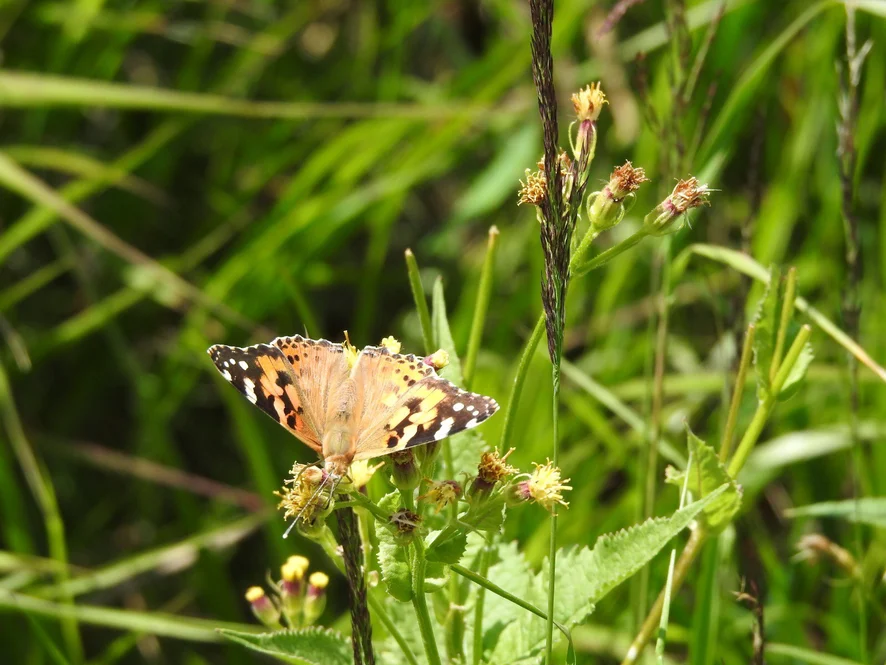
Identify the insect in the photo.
Vanessa cardui
